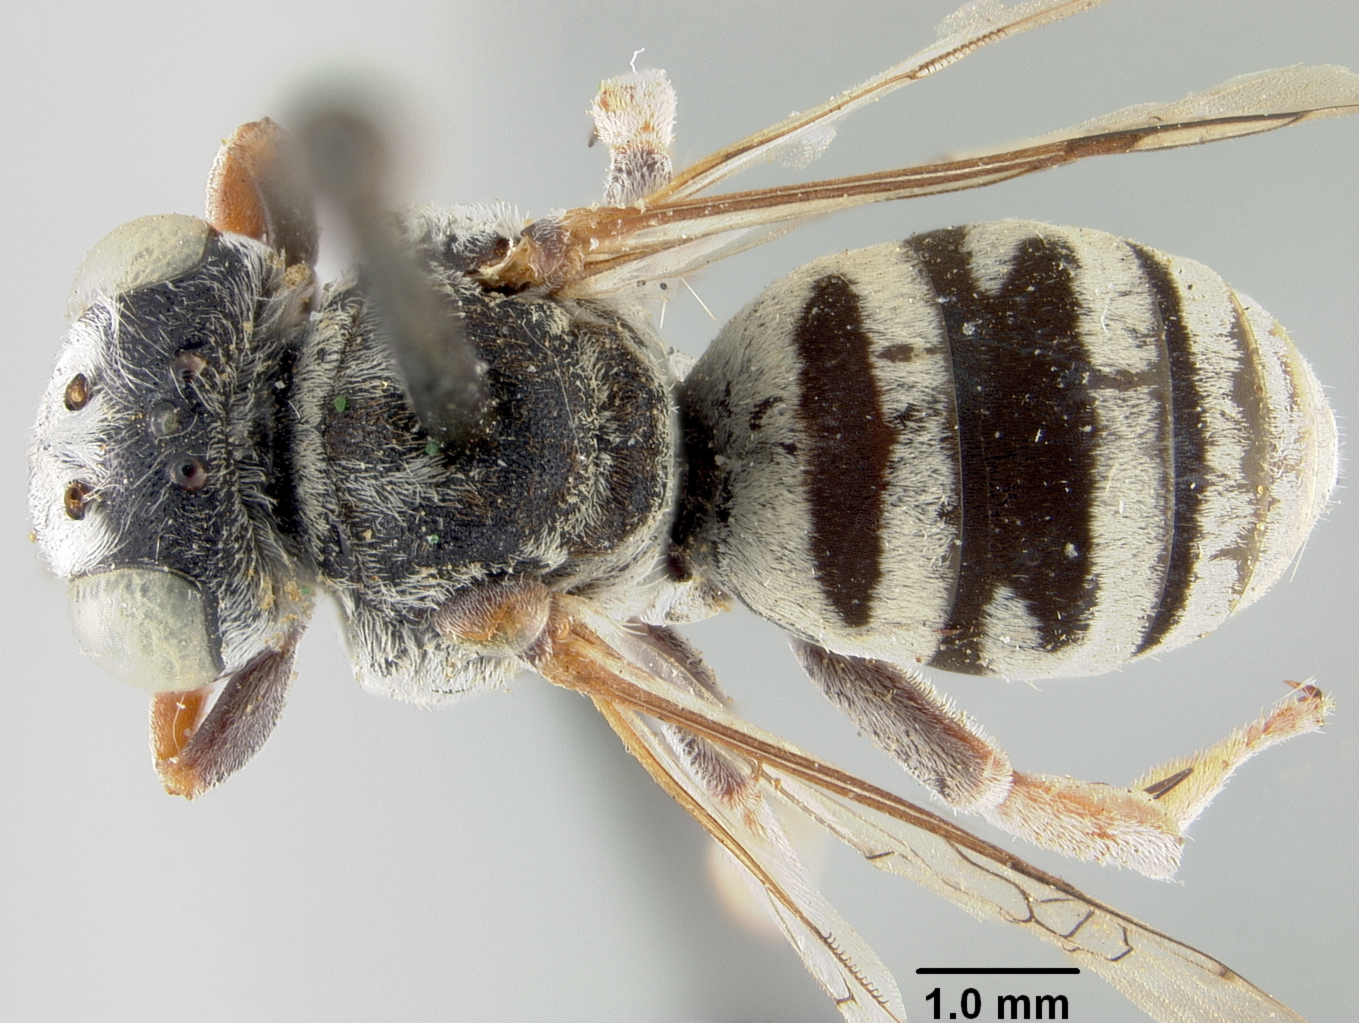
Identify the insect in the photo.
Epeolus bihamatus
